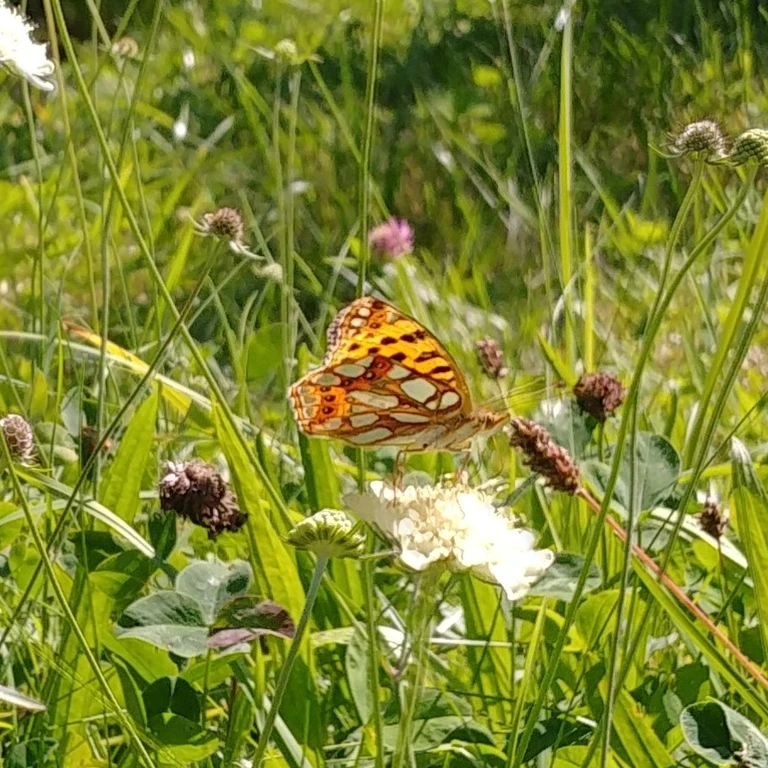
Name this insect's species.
Issoria lathonia
